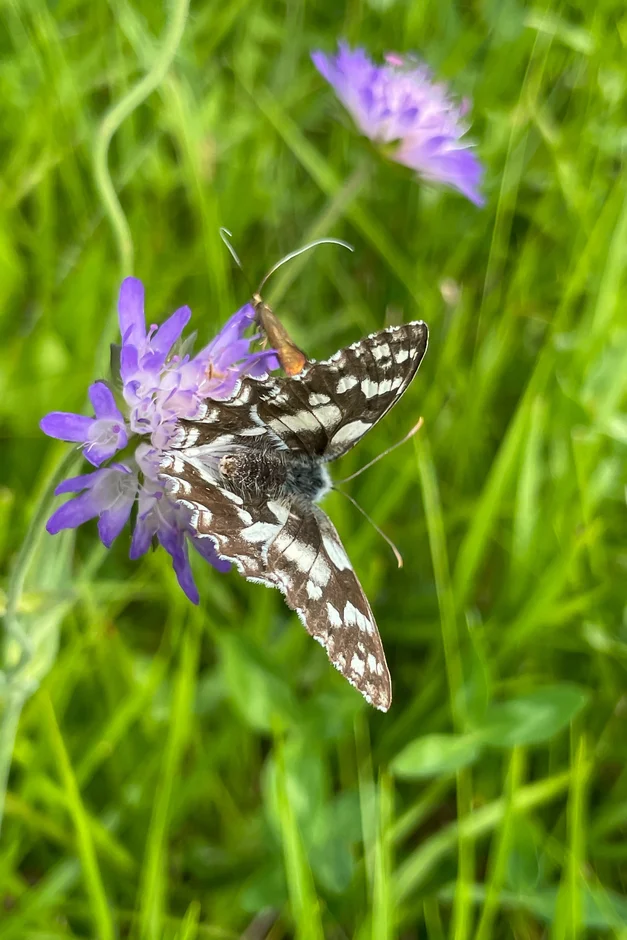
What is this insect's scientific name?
Melanargia galathea
